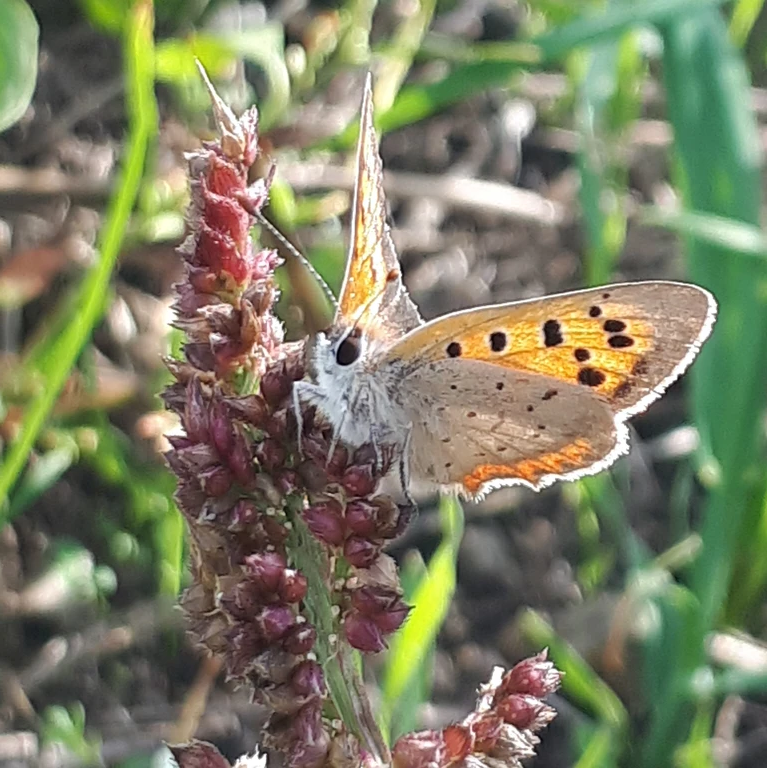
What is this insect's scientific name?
Lycaena phlaeas
